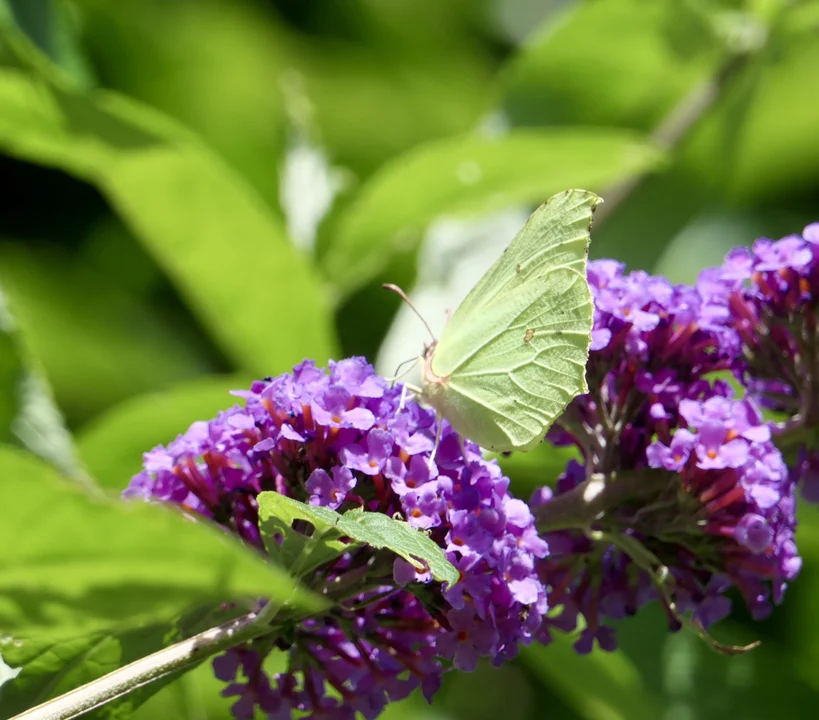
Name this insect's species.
Gonepteryx rhamni
